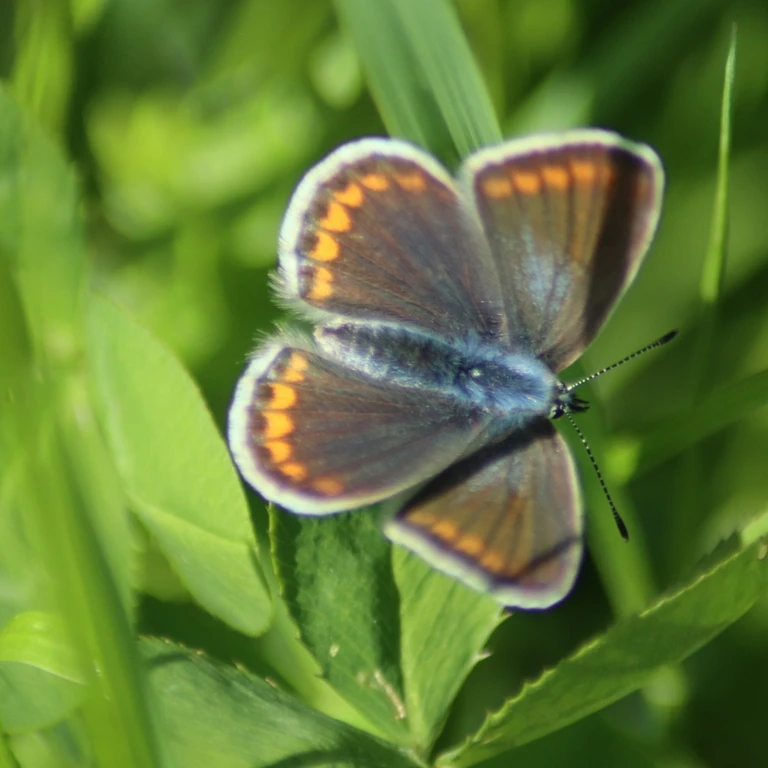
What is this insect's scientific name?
Polyommatus icarus
